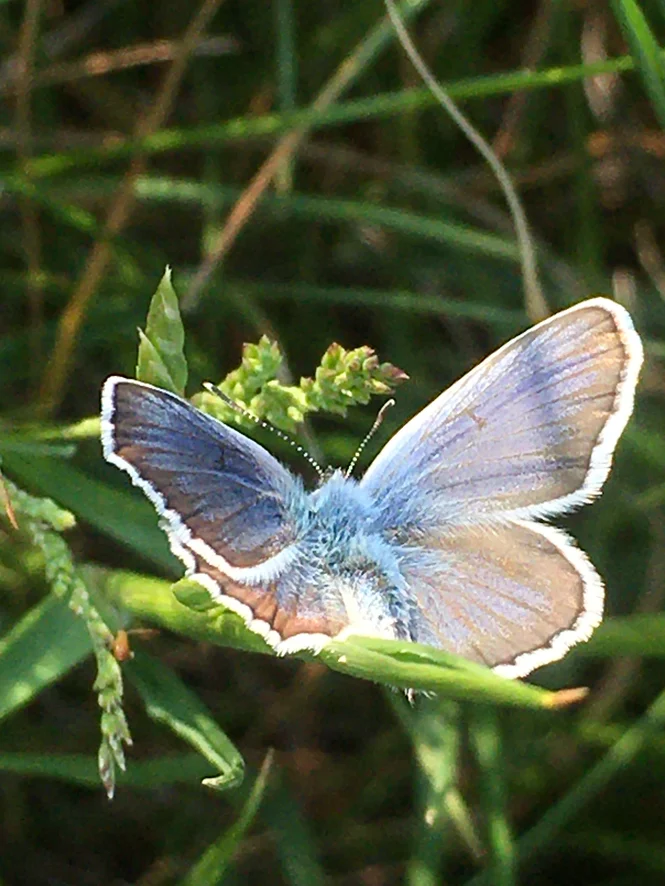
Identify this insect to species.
Plebejus argus
